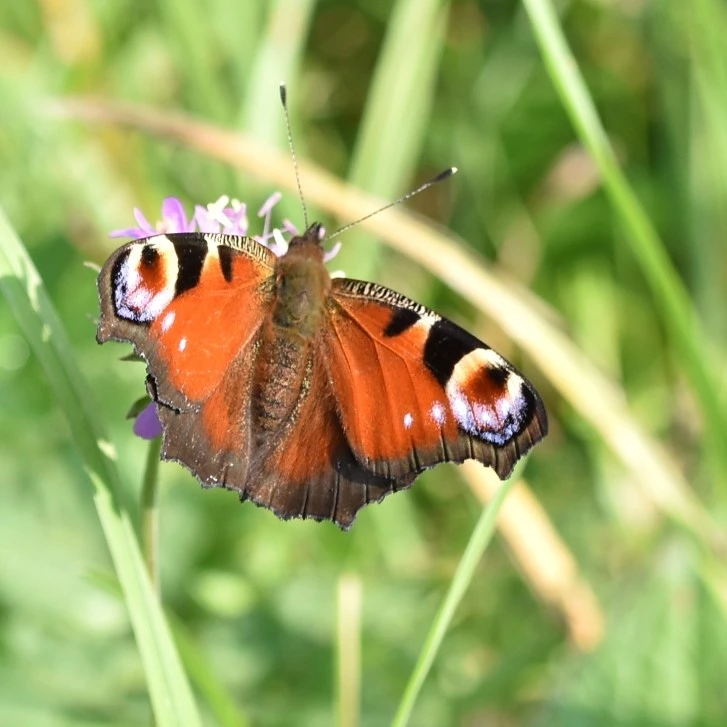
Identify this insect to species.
Aglais io
